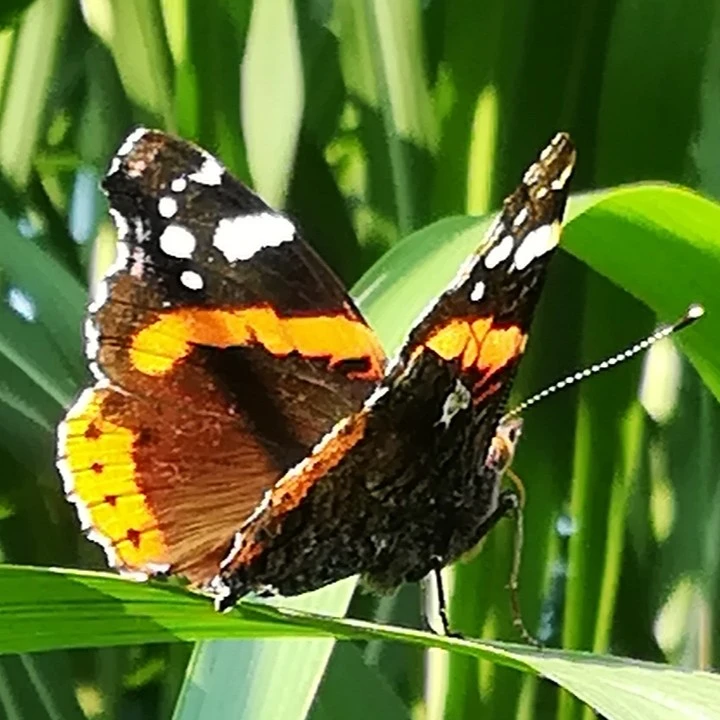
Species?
Vanessa atalanta
